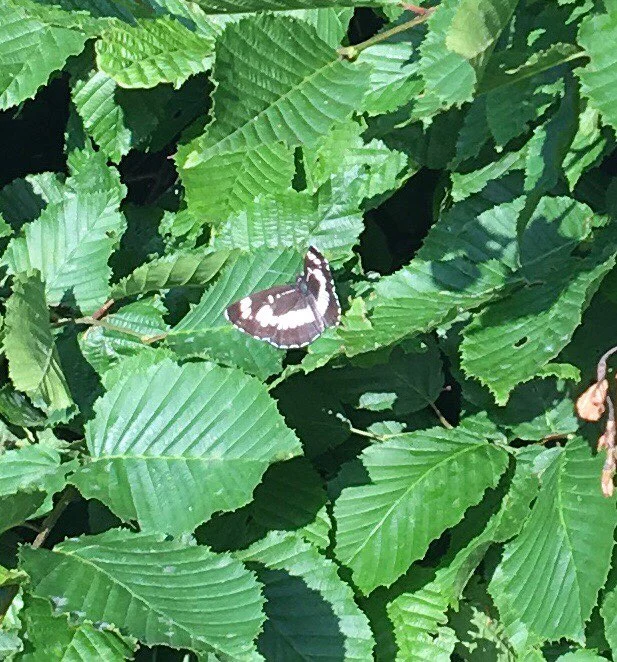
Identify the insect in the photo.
Neptis rivularis
